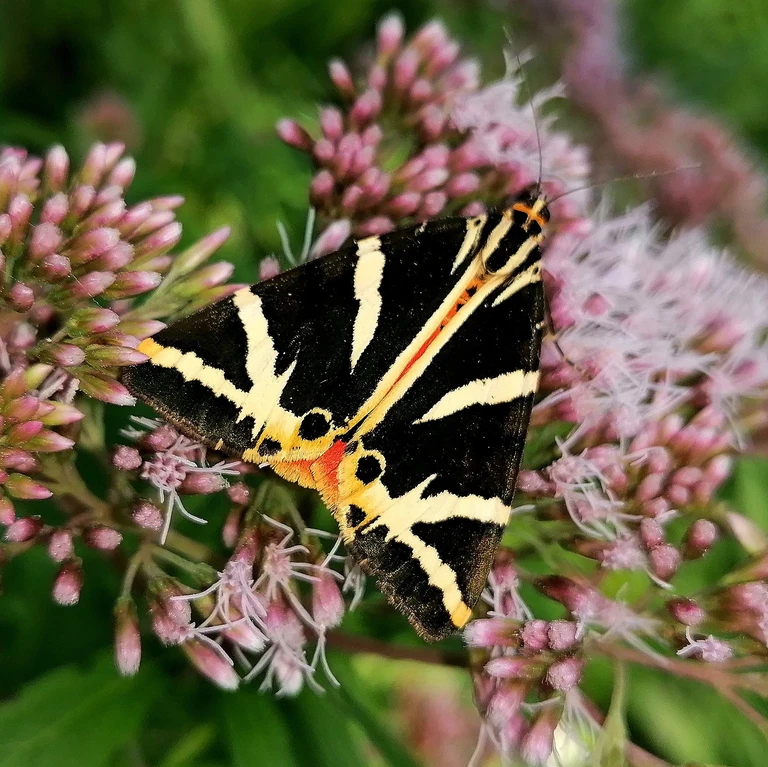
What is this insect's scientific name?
Euplagia quadripunctaria
